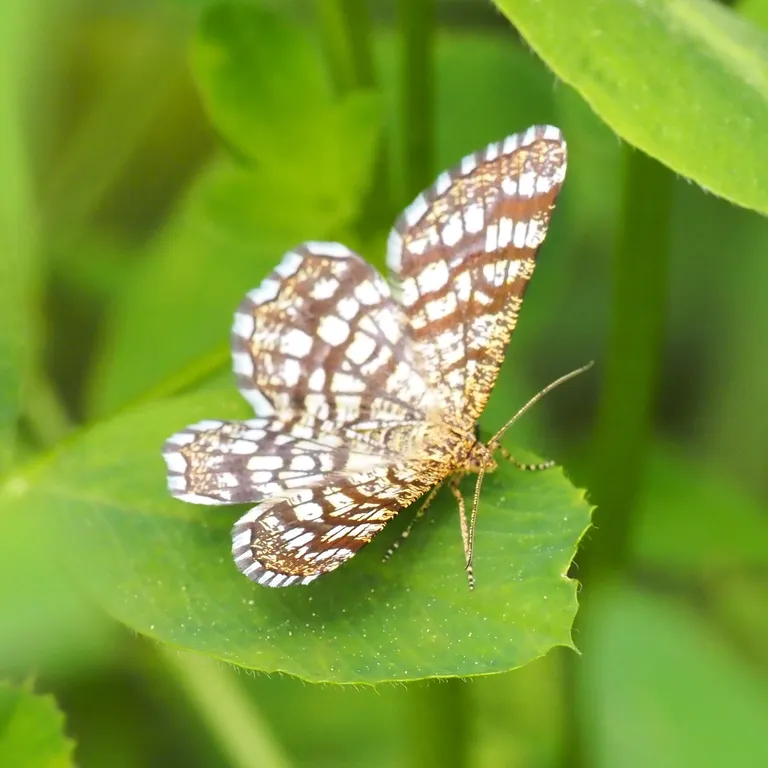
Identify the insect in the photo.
Chiasmia clathrata
